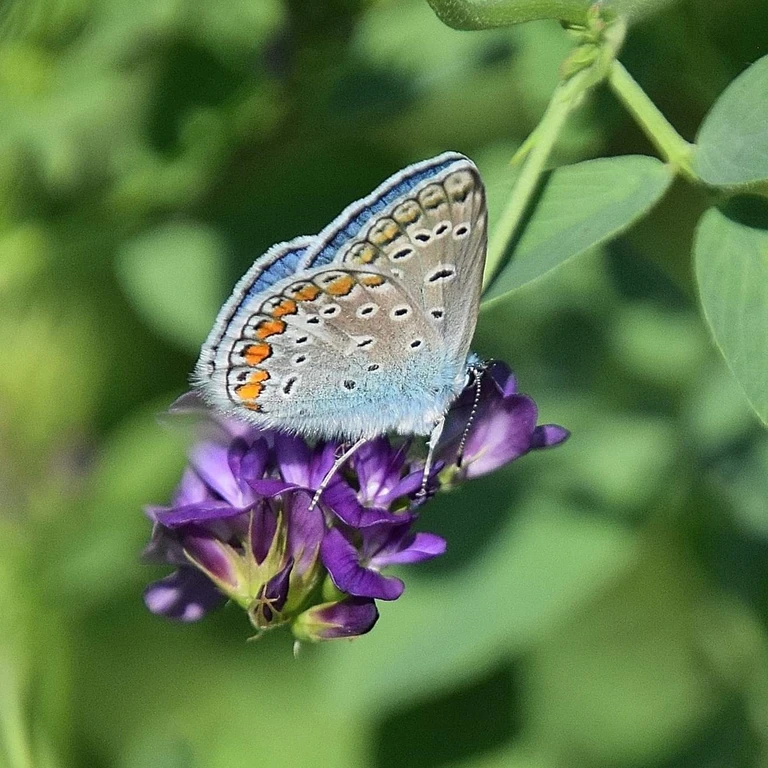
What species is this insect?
Polyommatus icarus
